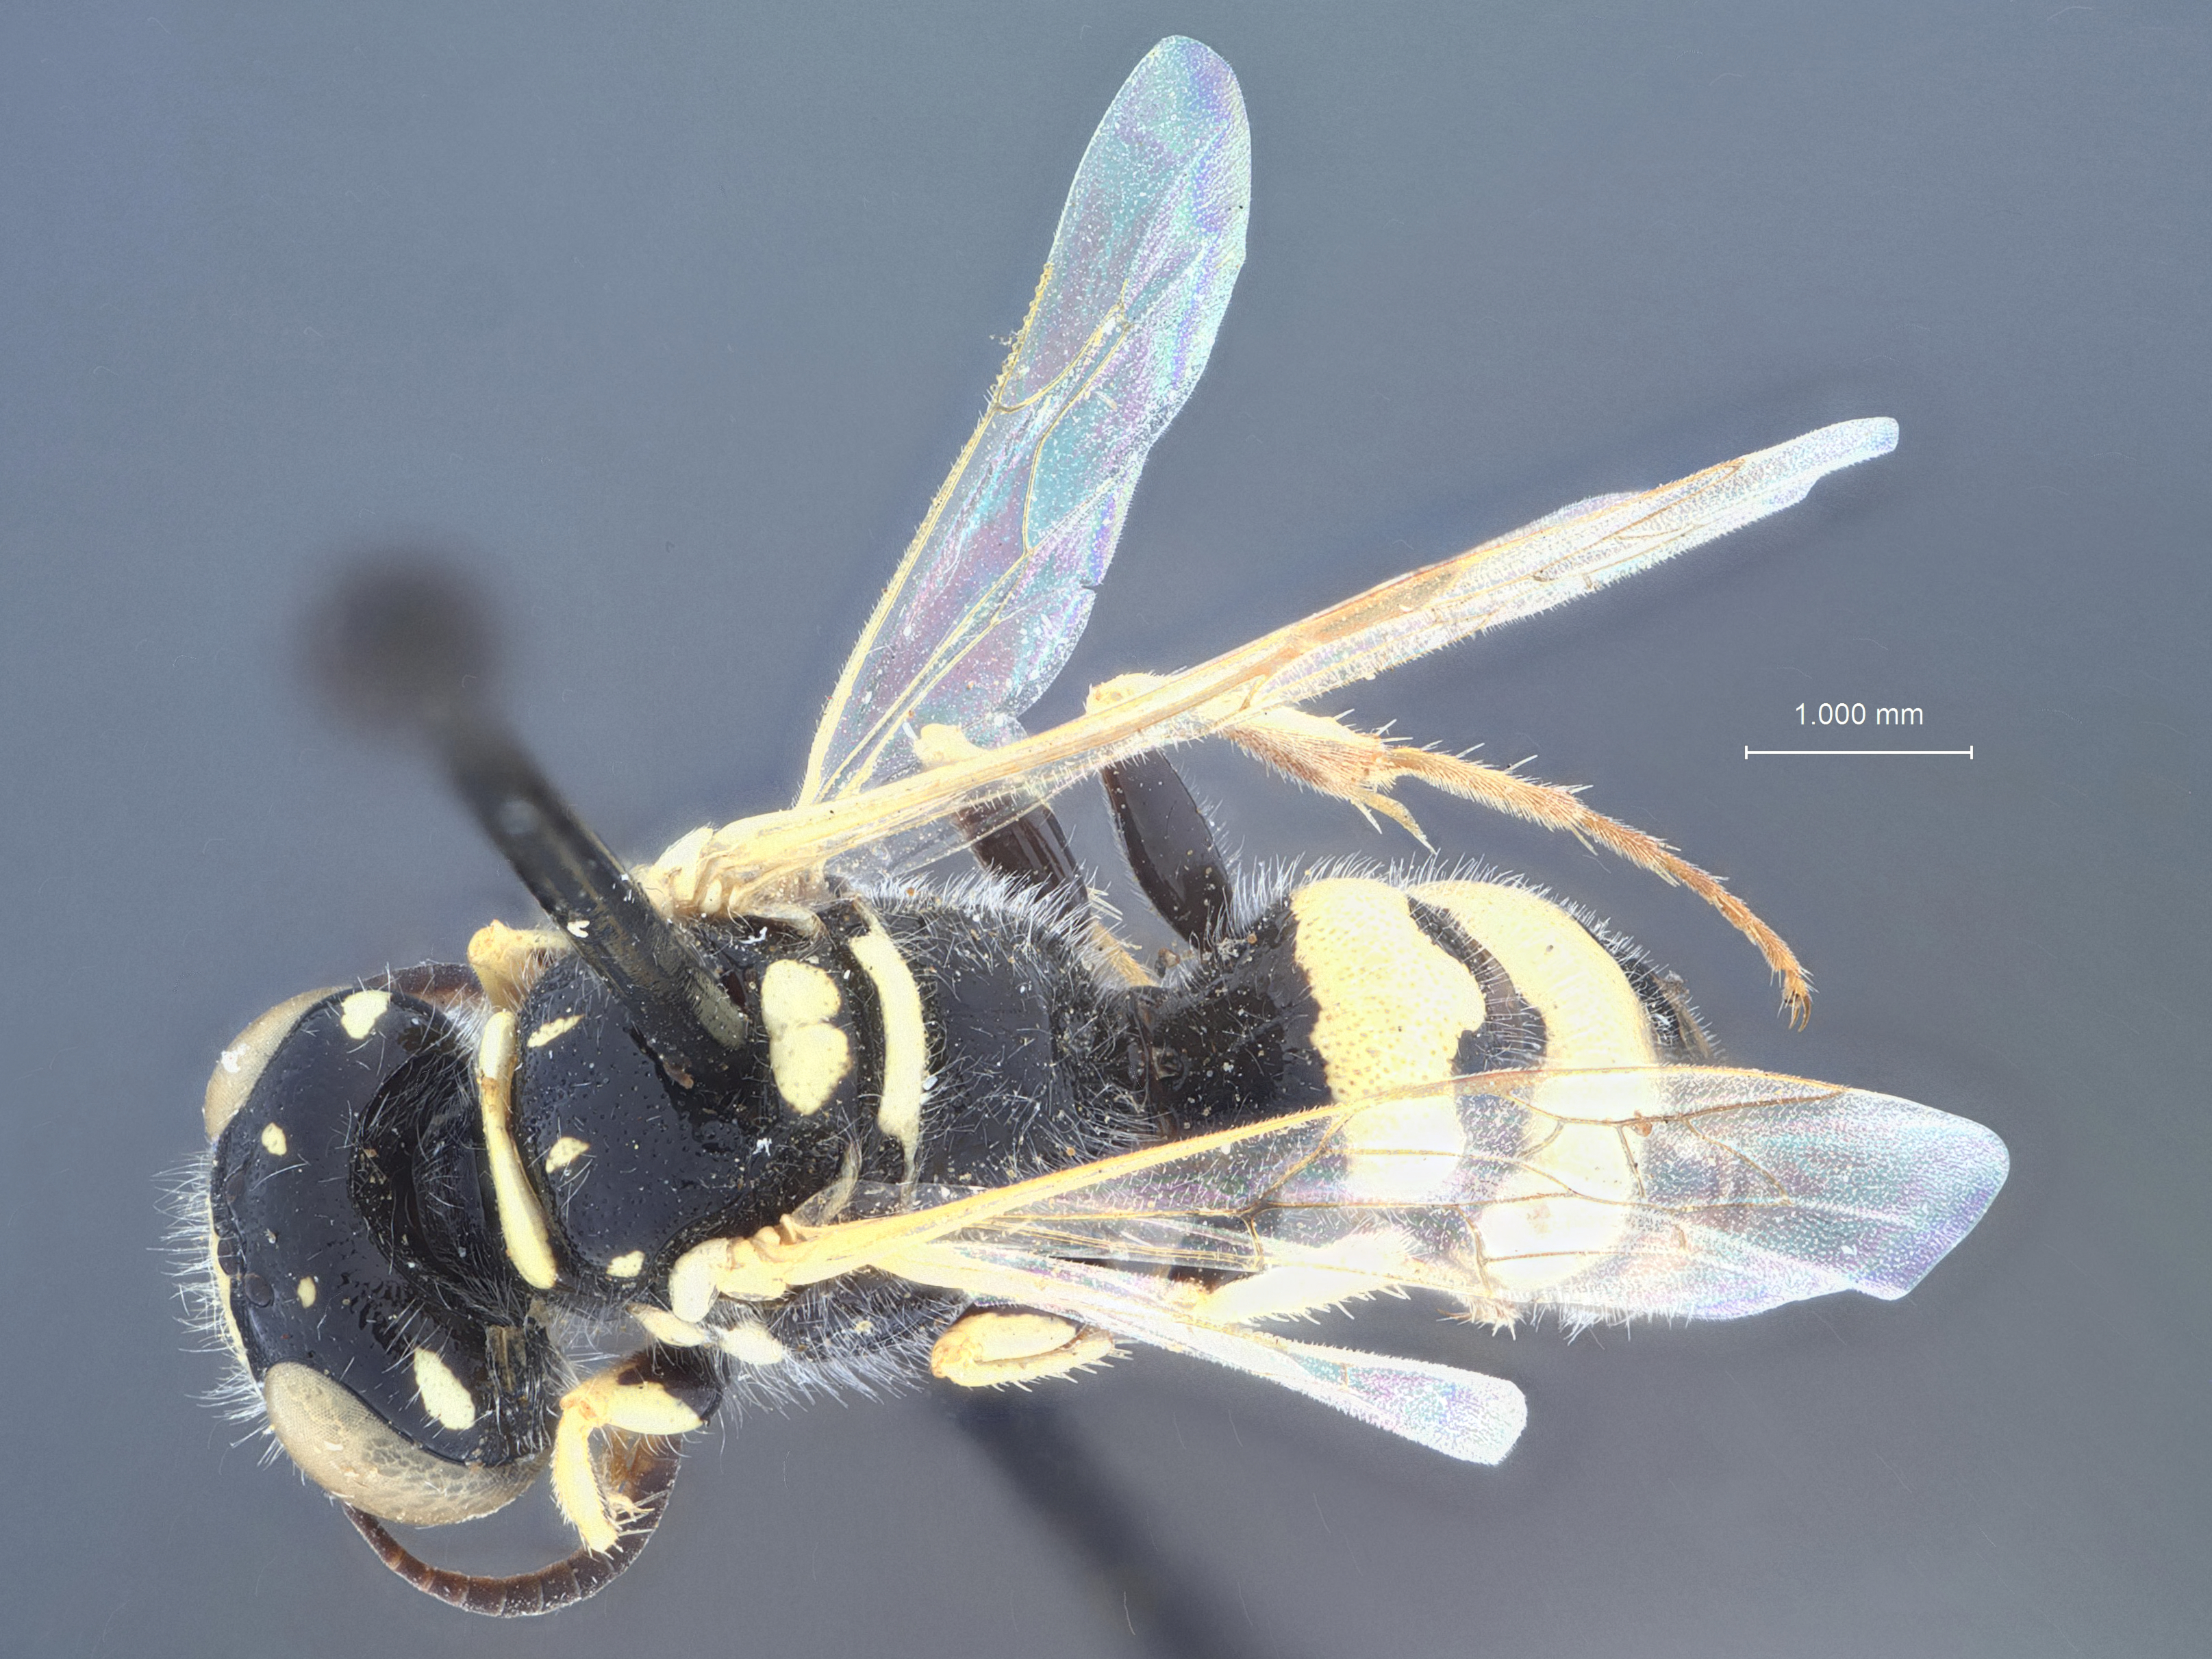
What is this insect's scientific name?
Philanthus intermedius
